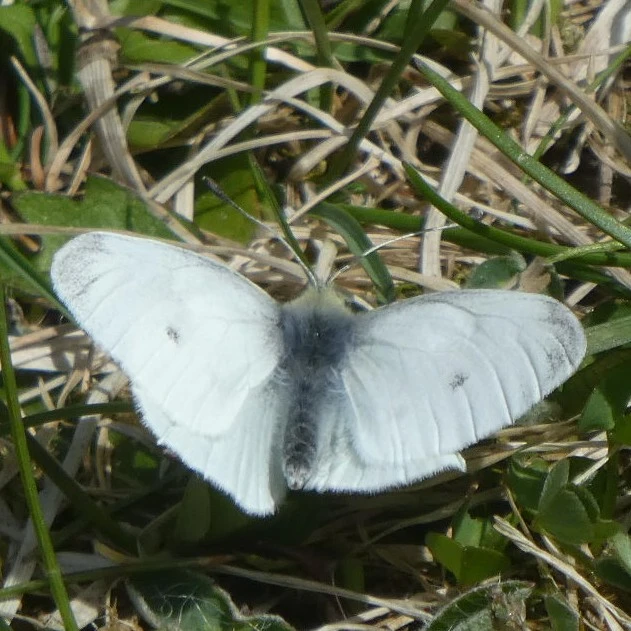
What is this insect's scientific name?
Pieris rapae
